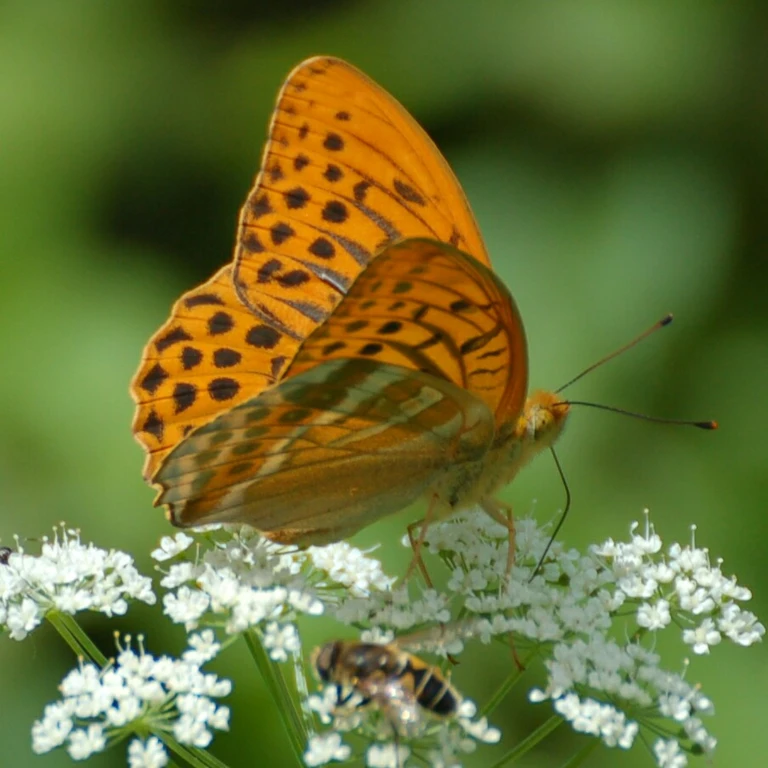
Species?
Argynnis paphia
